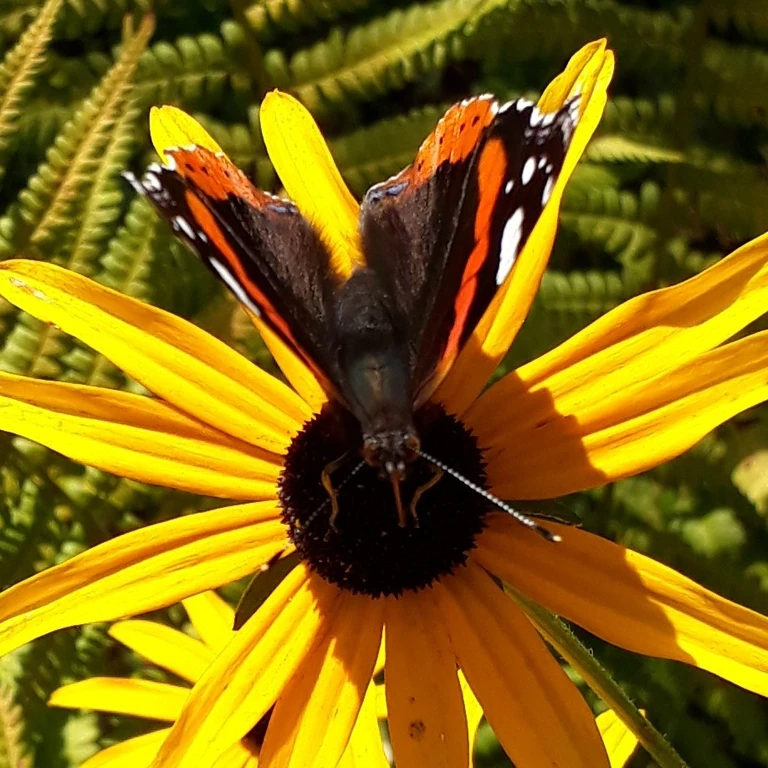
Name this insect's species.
Vanessa atalanta
